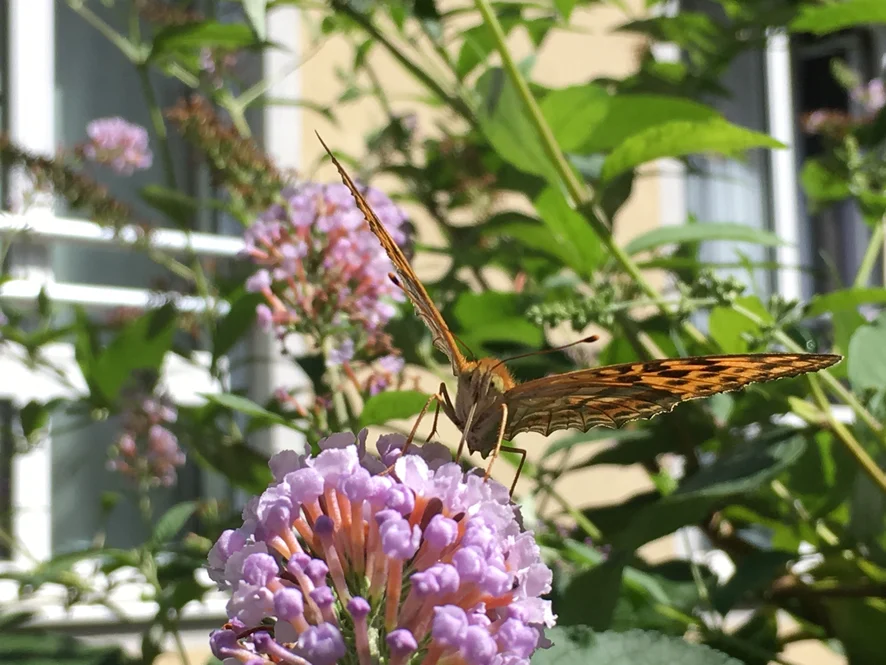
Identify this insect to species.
Argynnis paphia
